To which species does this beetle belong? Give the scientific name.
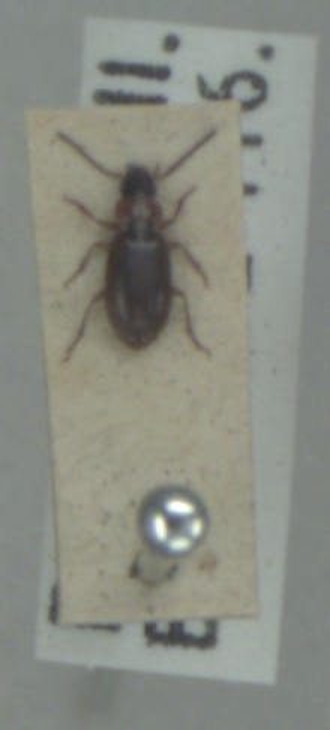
Acupalpus dubius
